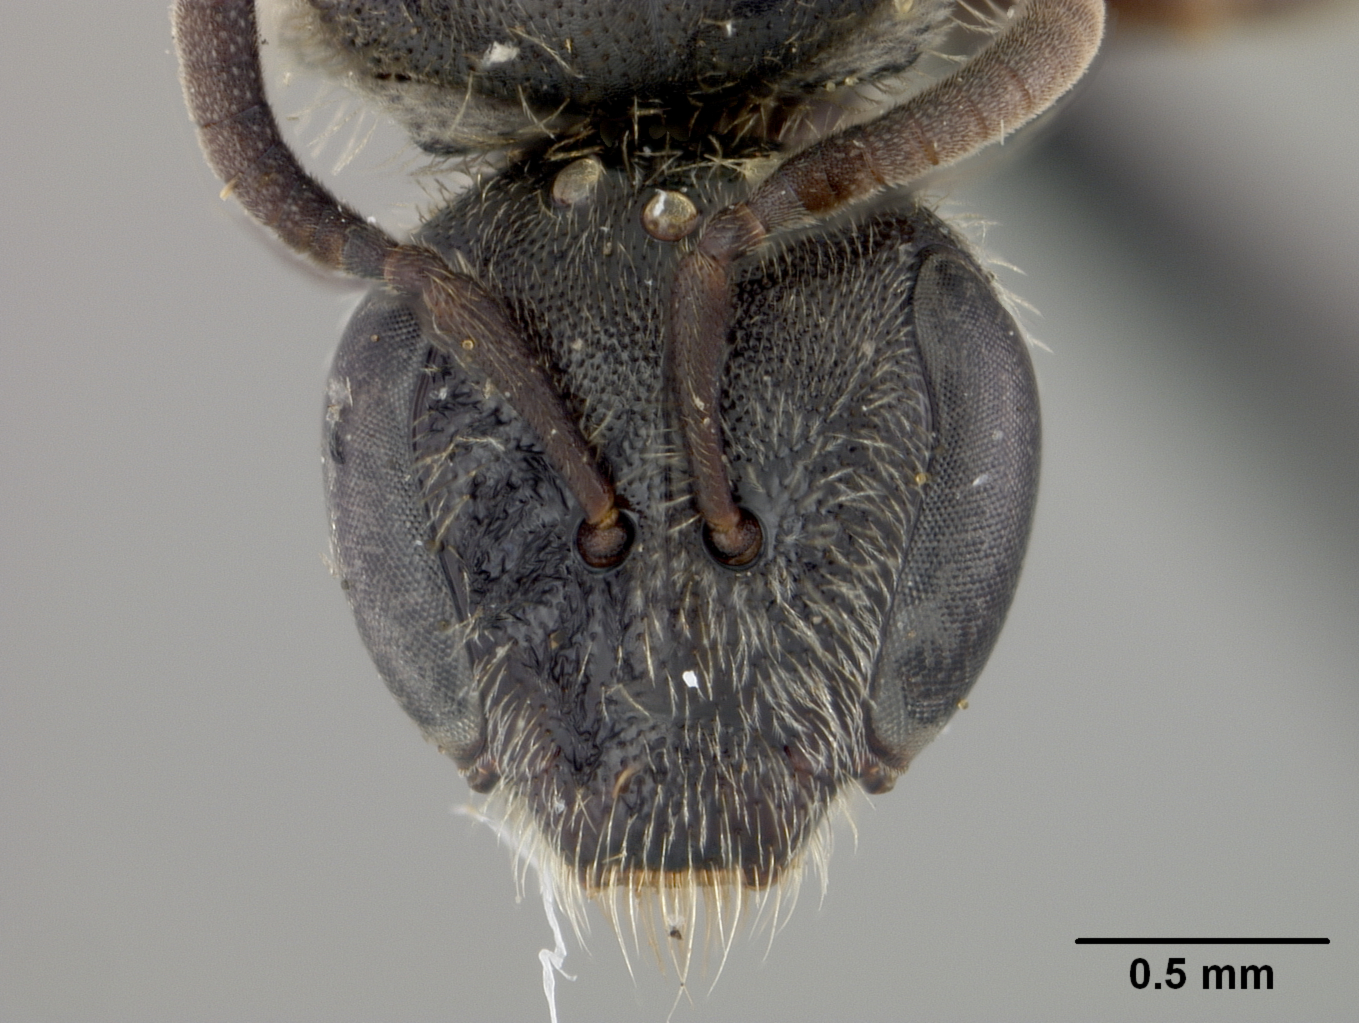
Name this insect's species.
Halictus perplexans
